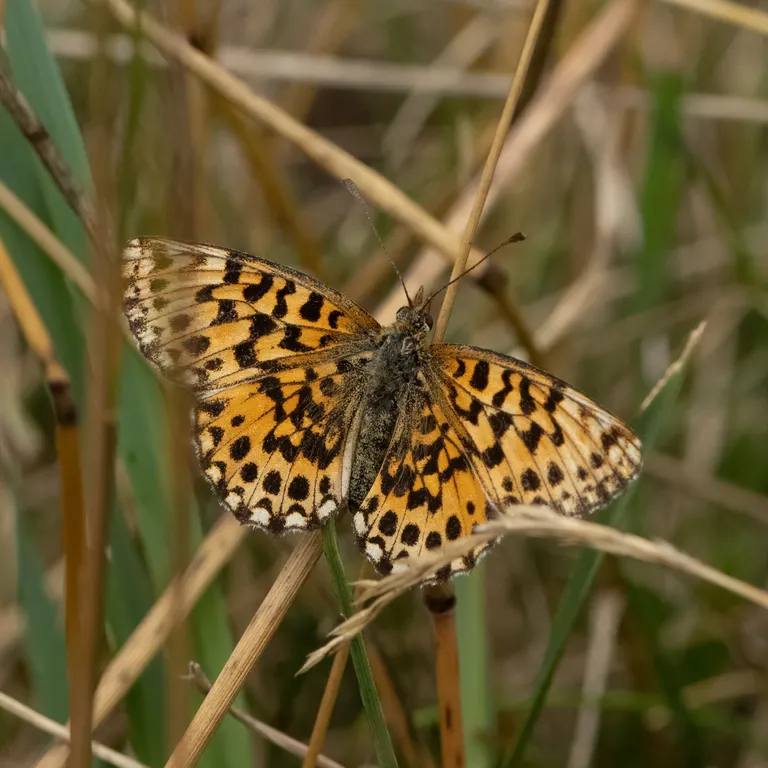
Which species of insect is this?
Boloria dia
